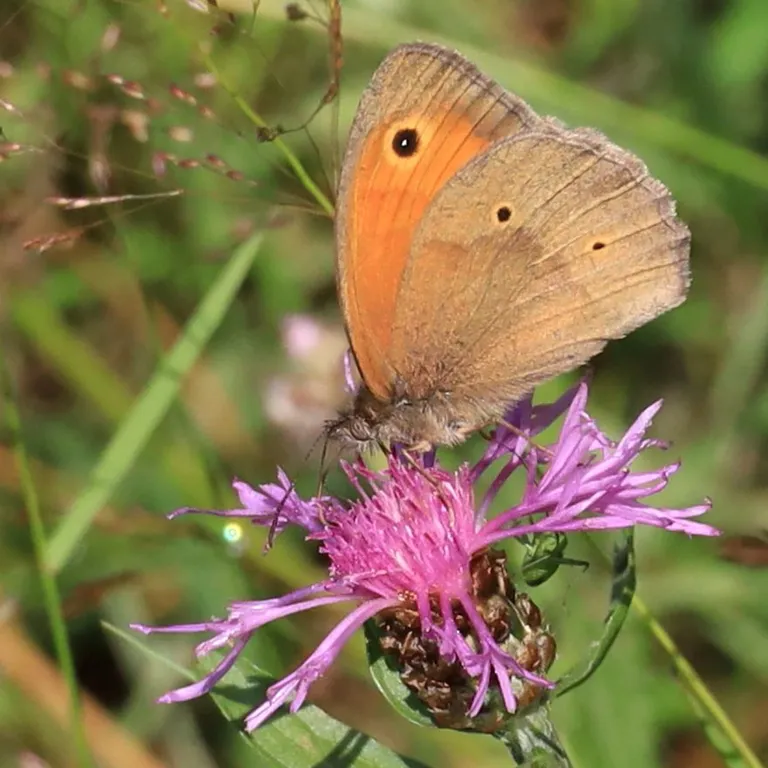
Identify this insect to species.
Maniola jurtina
